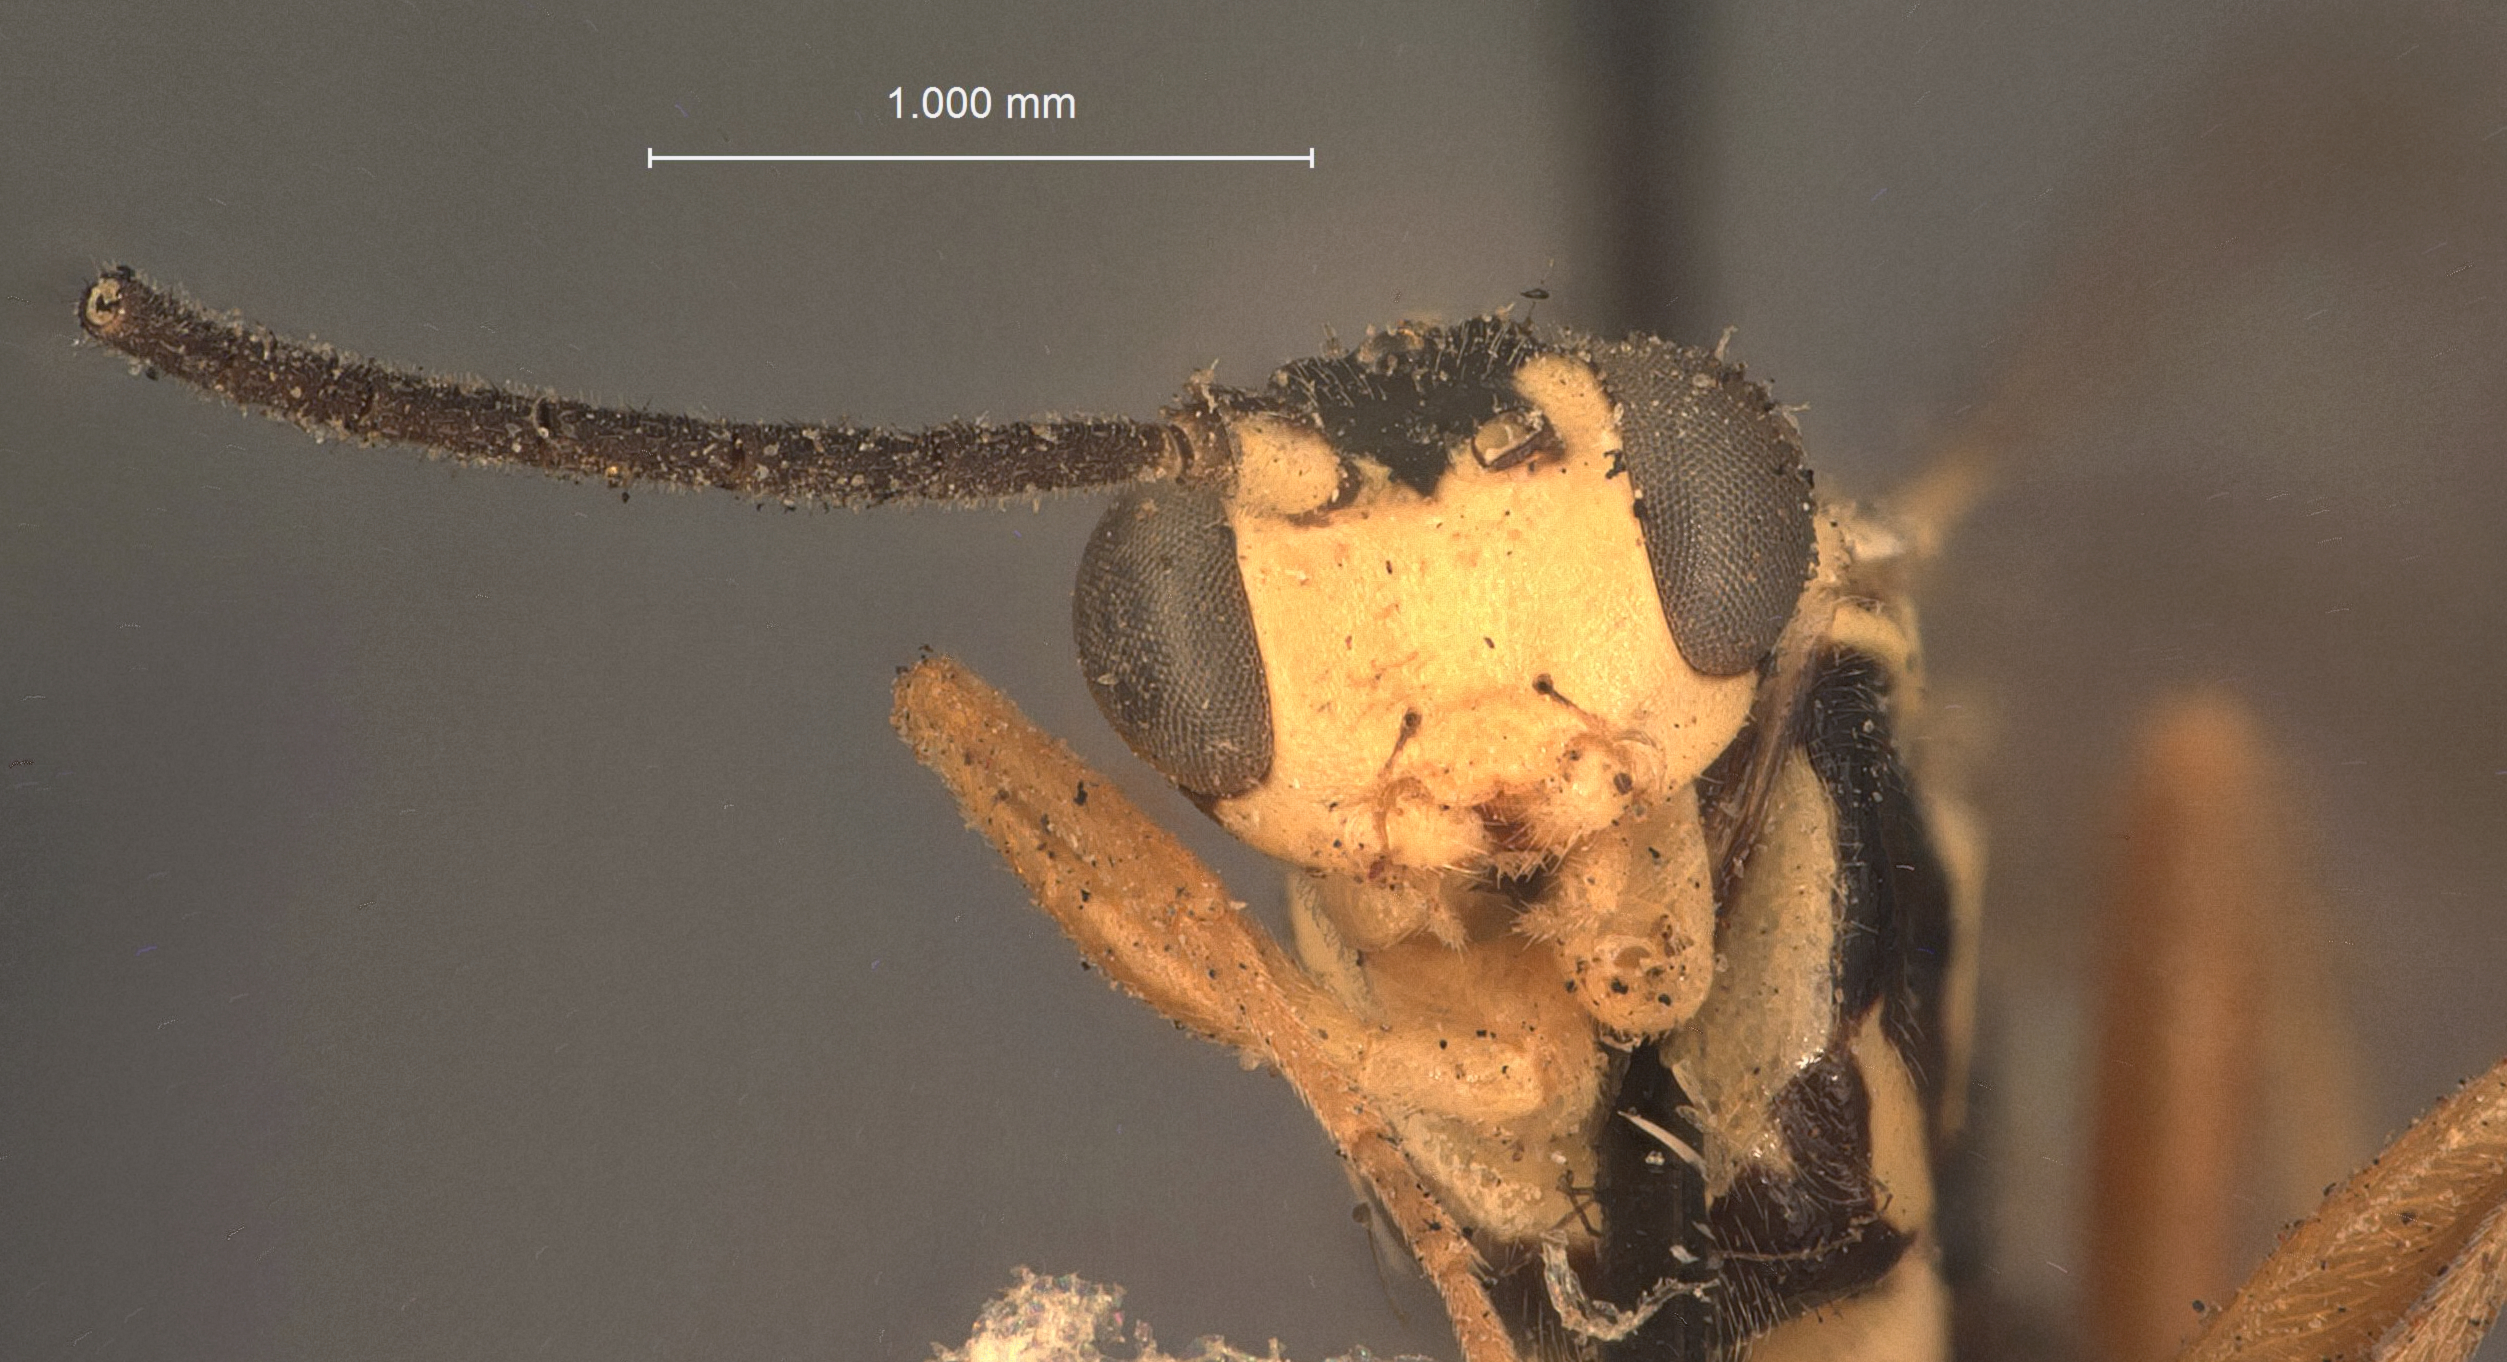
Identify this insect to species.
Bassus xanthopsis
